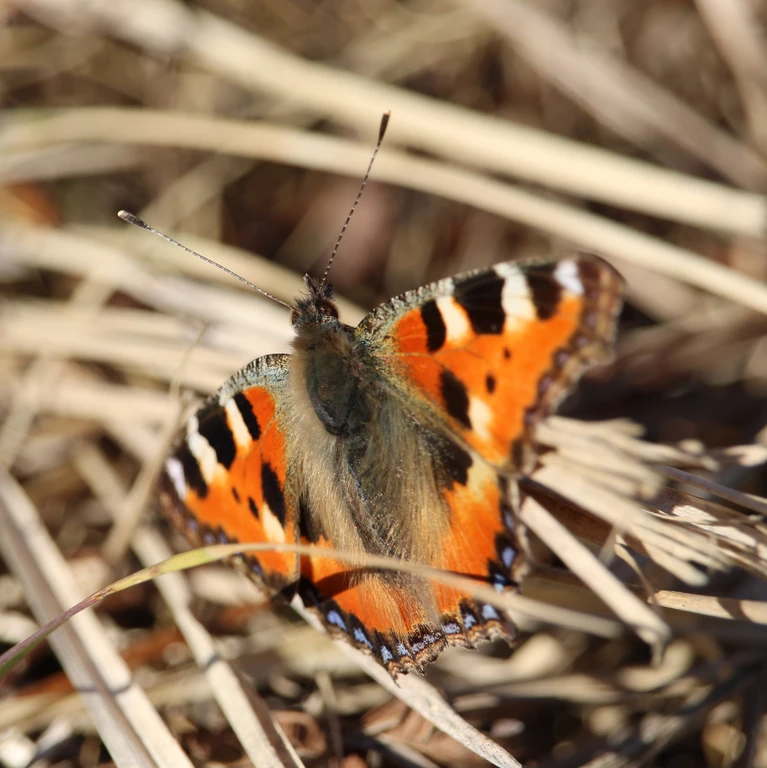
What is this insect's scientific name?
Aglais urticae
